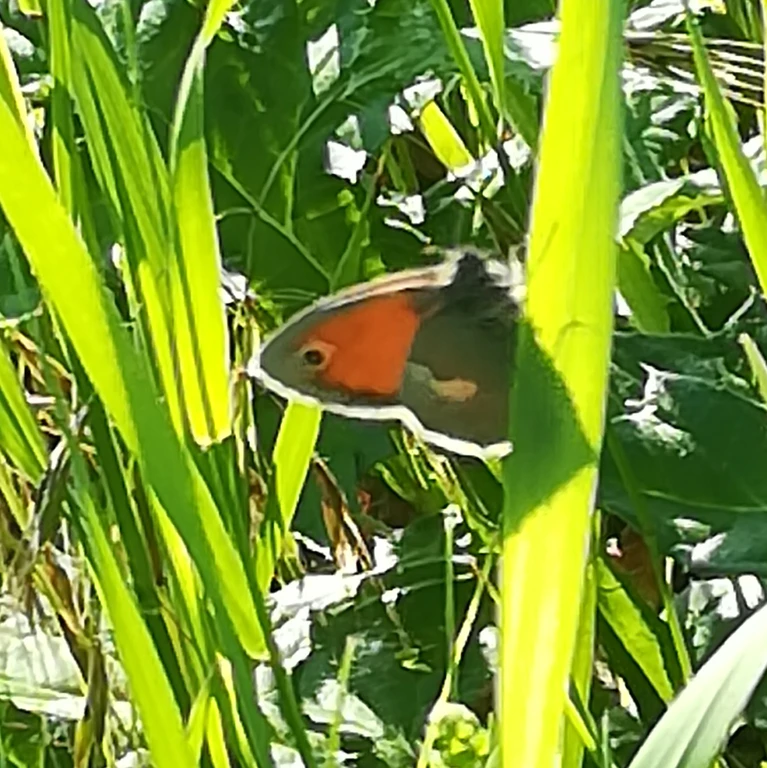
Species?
Coenonympha pamphilus
